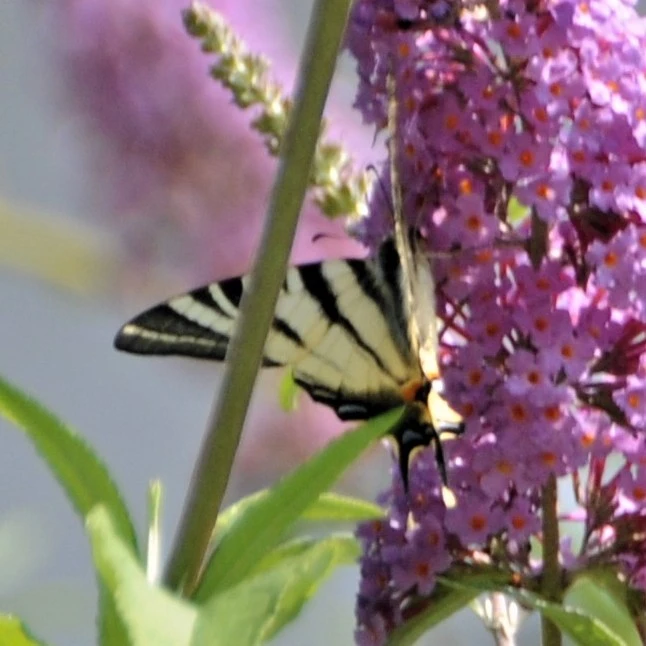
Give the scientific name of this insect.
Iphiclides podalirius
